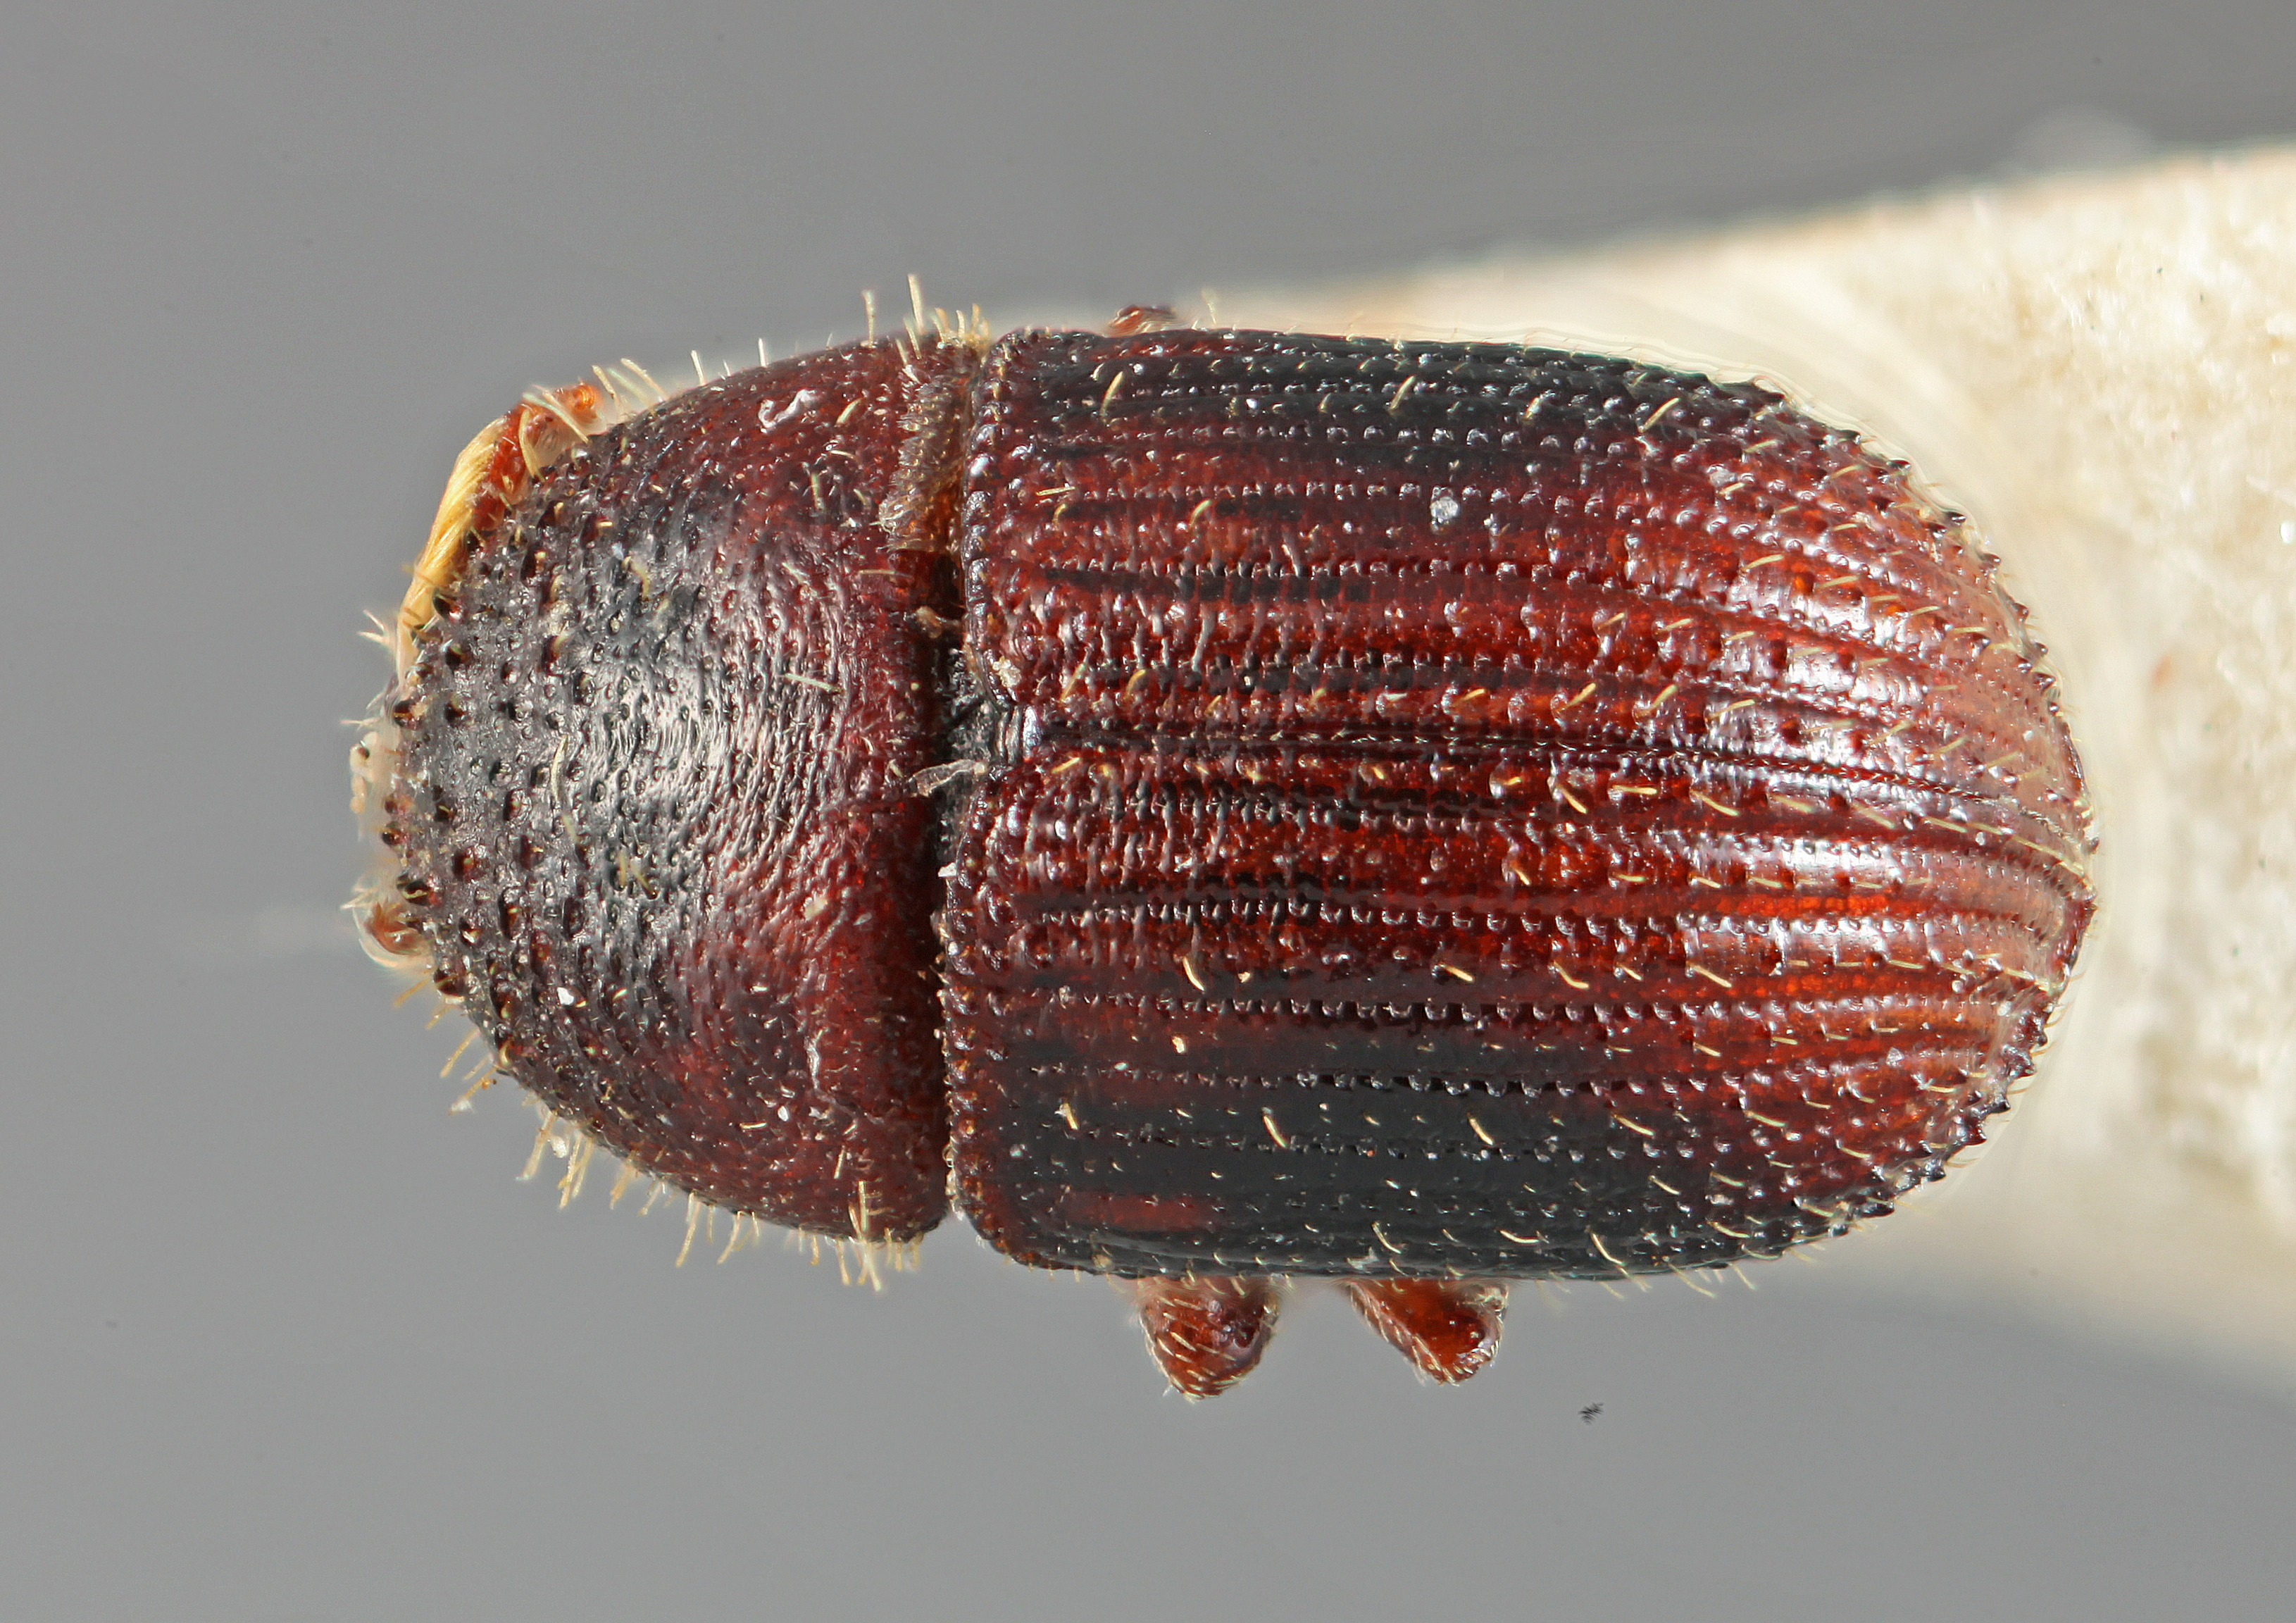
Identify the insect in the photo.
Phloeotribus bolivianus
